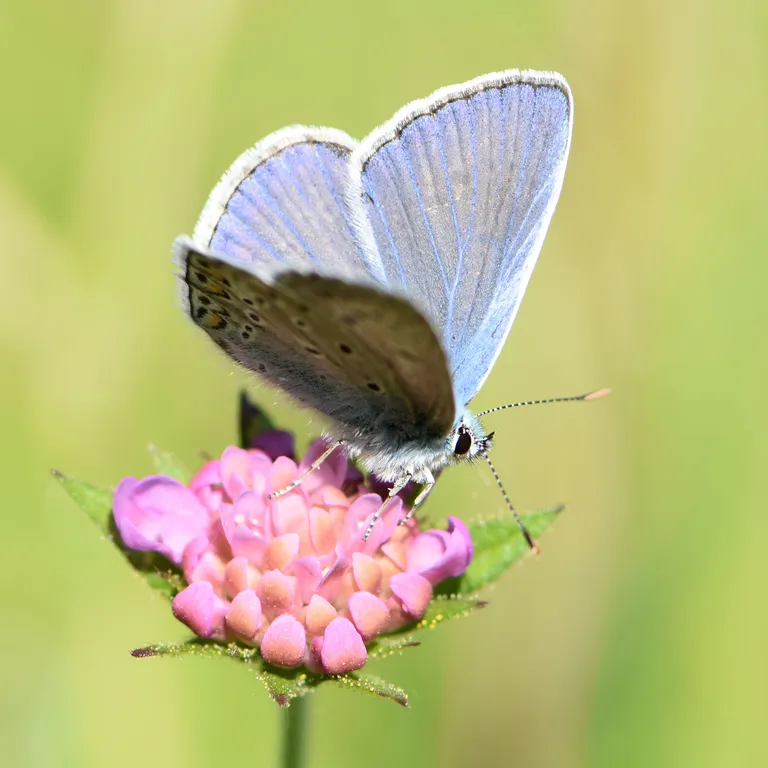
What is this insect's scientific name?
Polyommatus icarus
